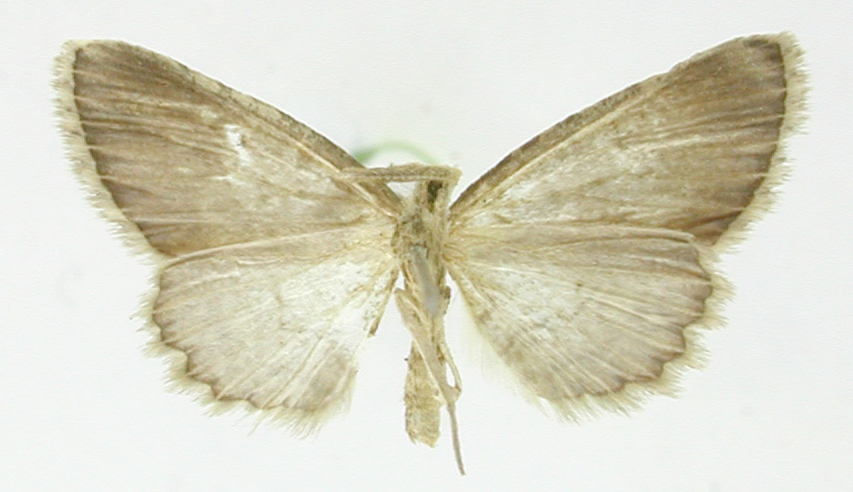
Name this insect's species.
Physocleora strigatimargo
